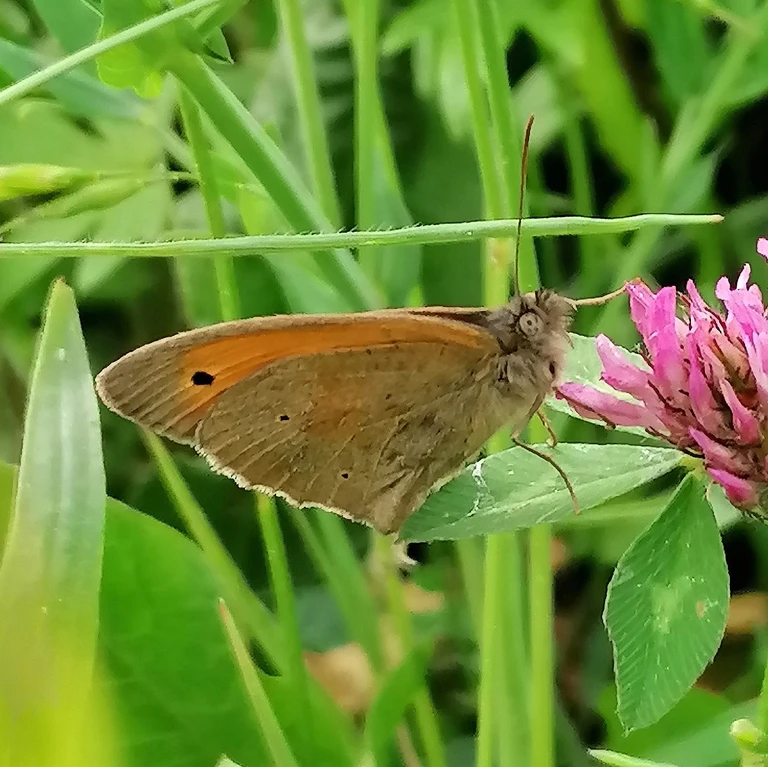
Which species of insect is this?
Maniola jurtina
